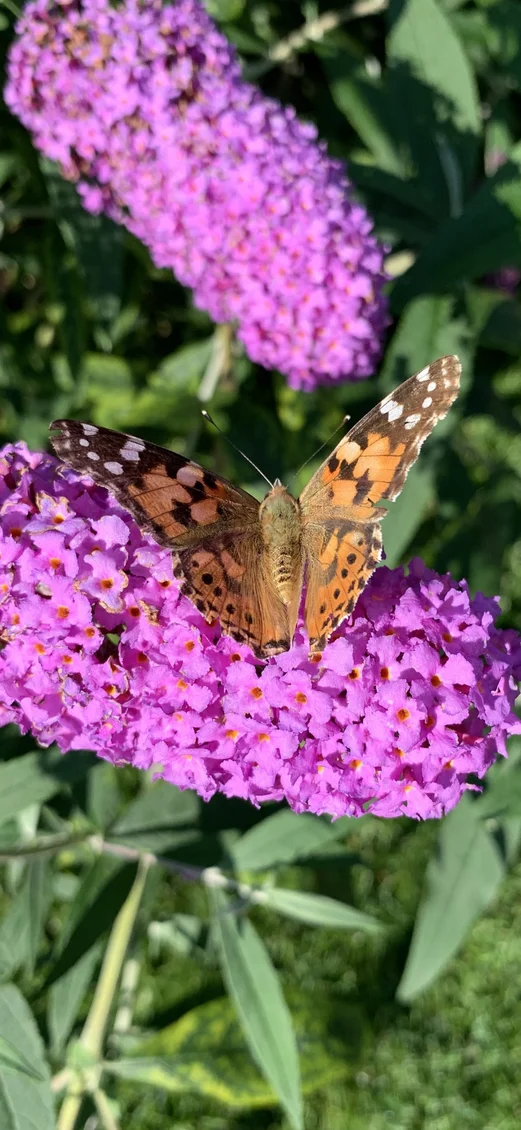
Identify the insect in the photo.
Vanessa cardui
